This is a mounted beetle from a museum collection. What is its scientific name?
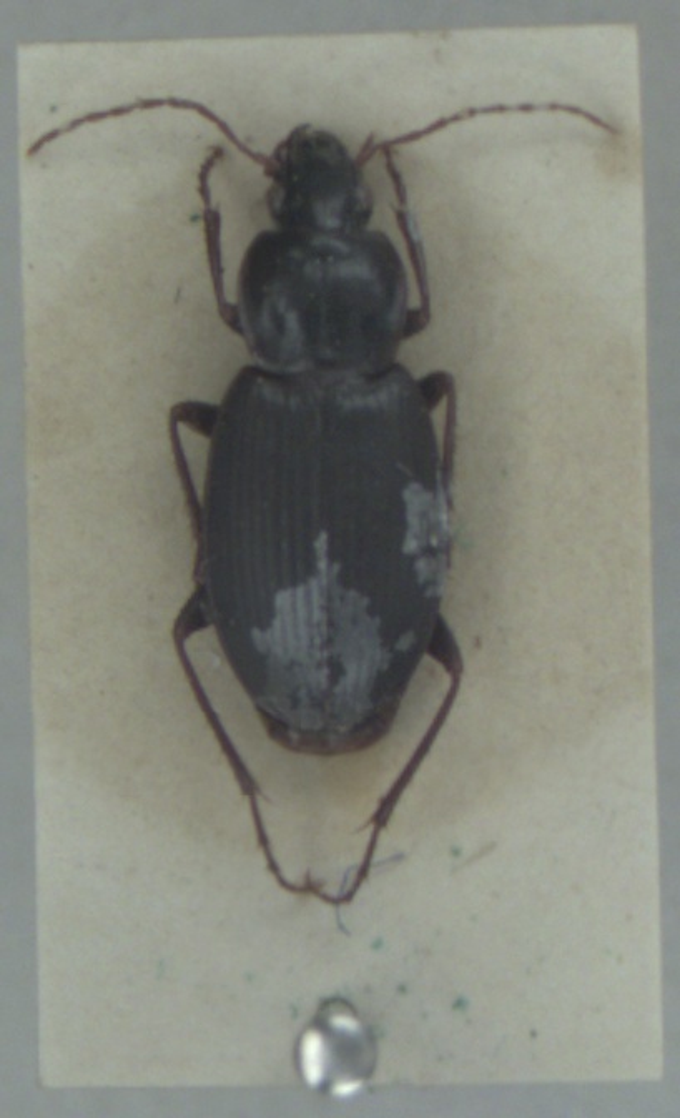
Calathus rotundicollis
